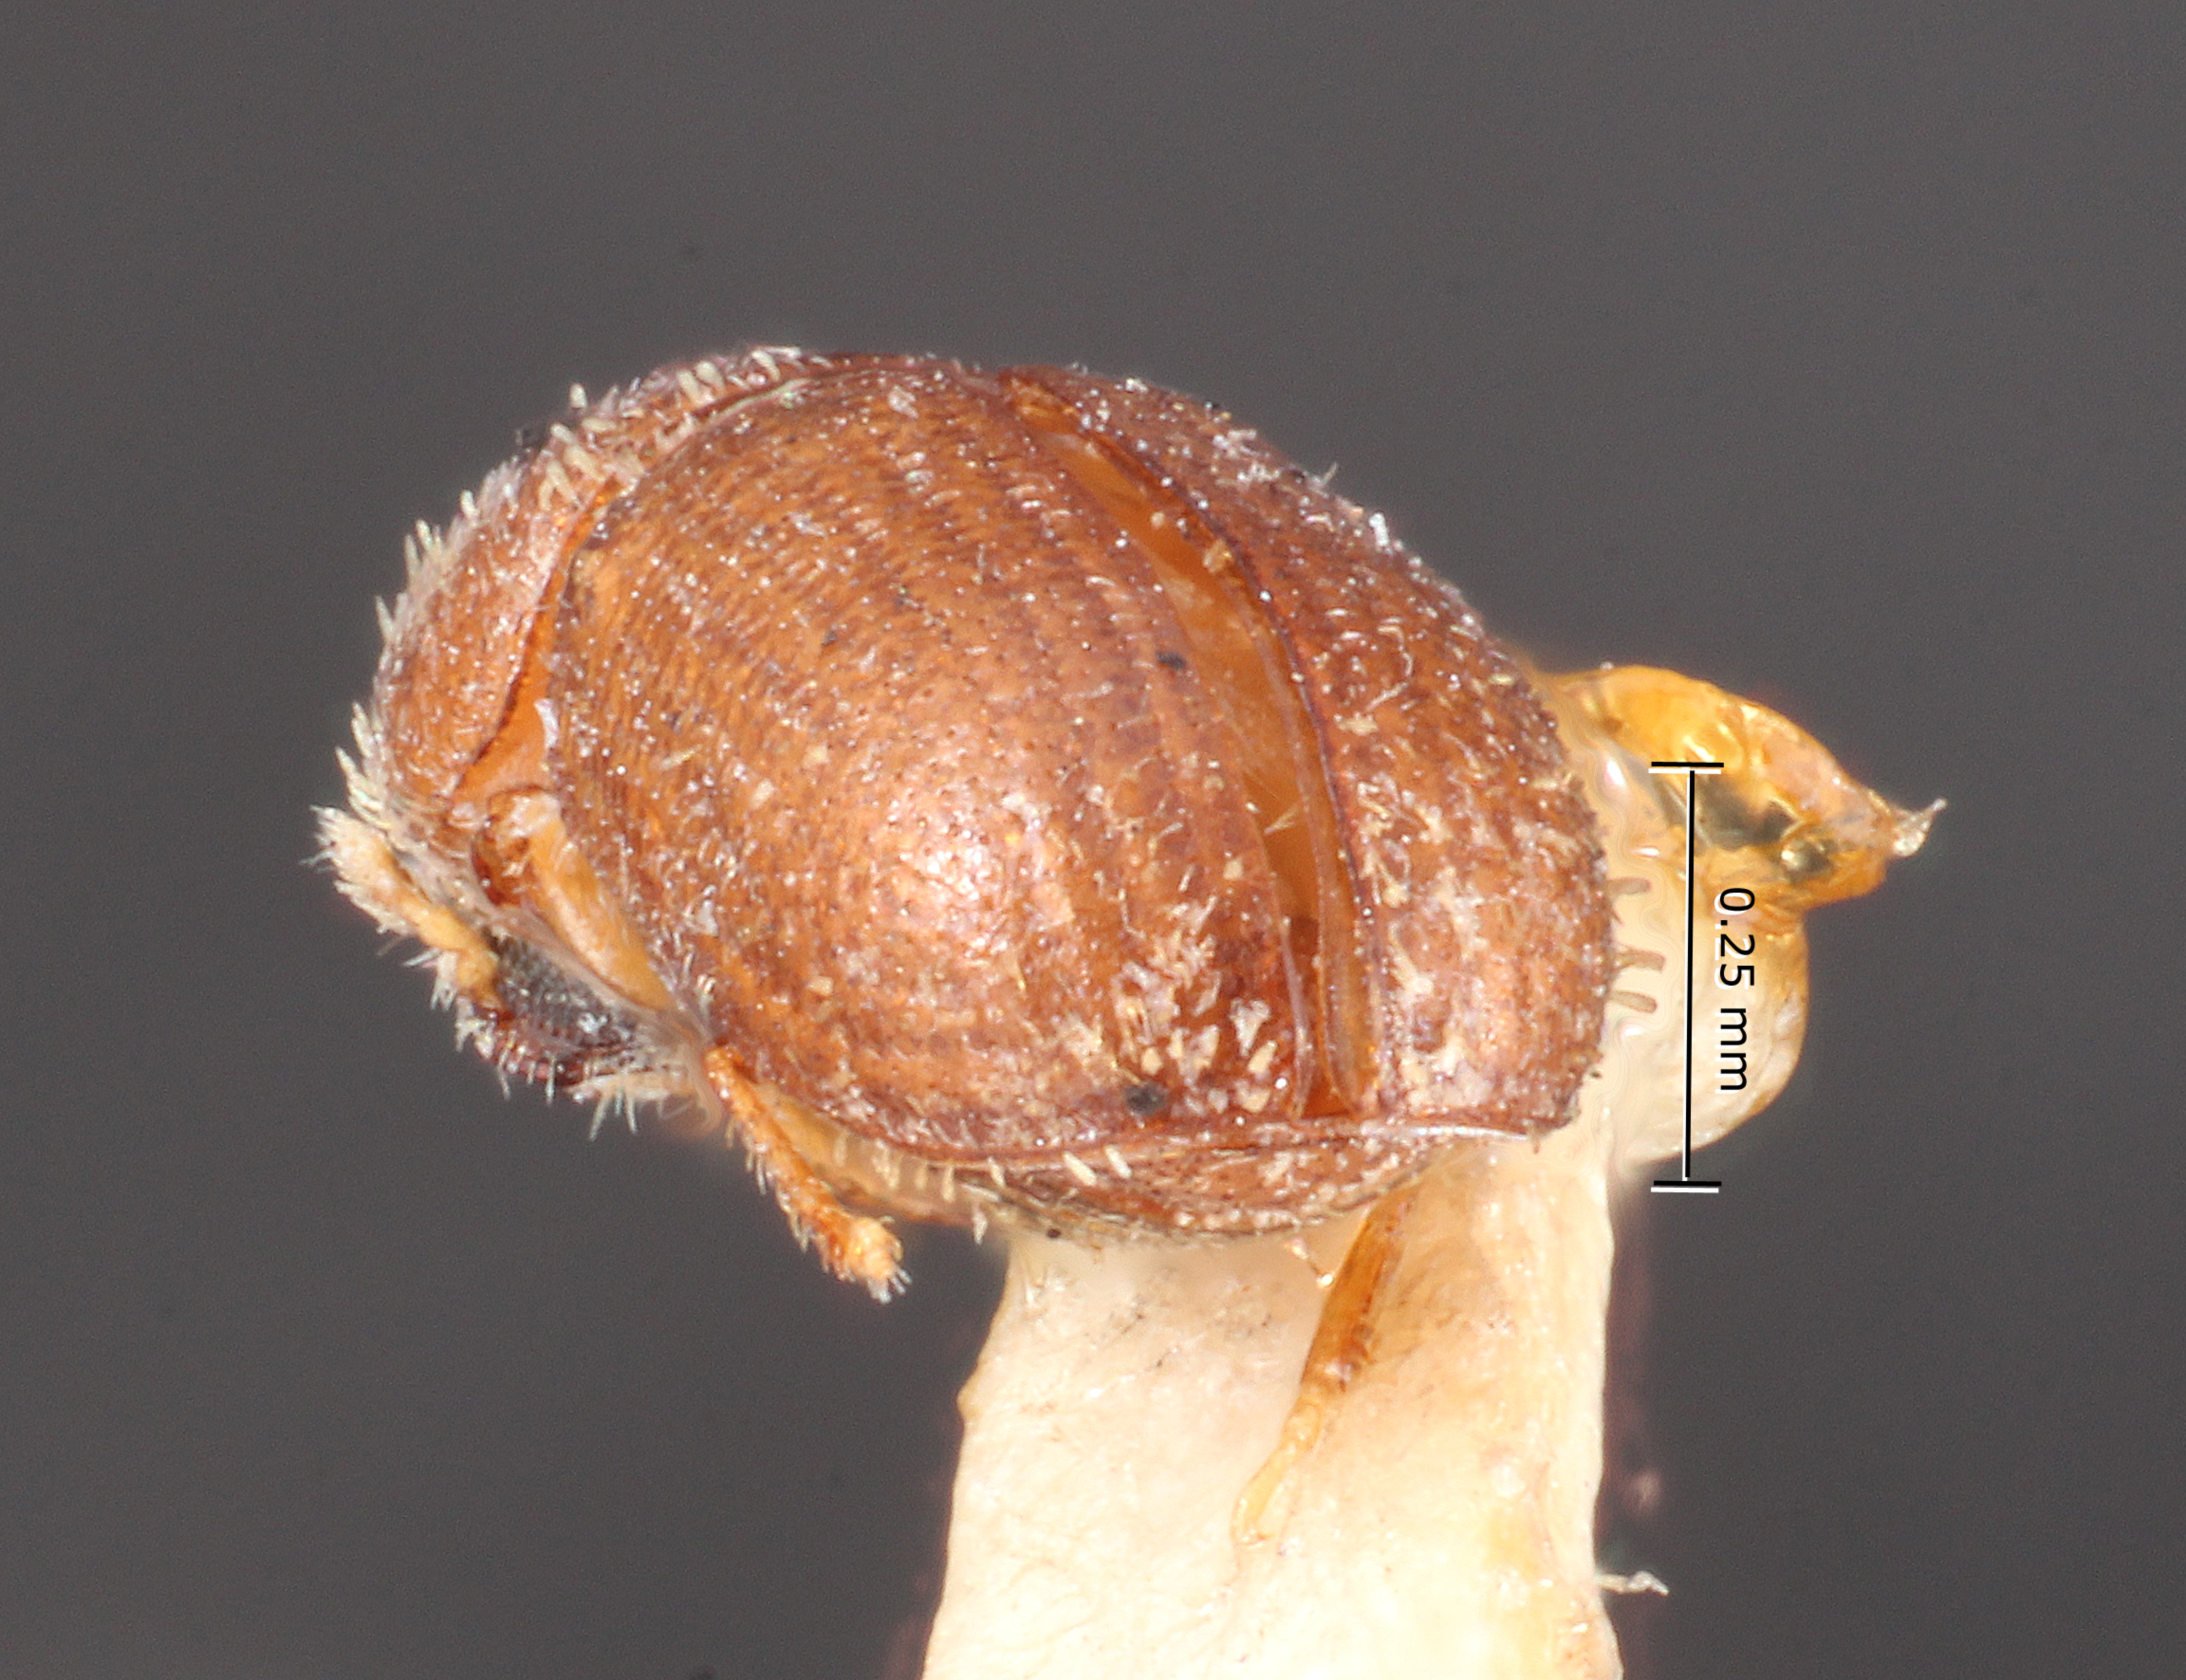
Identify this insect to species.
Tachyderes harringtoni
